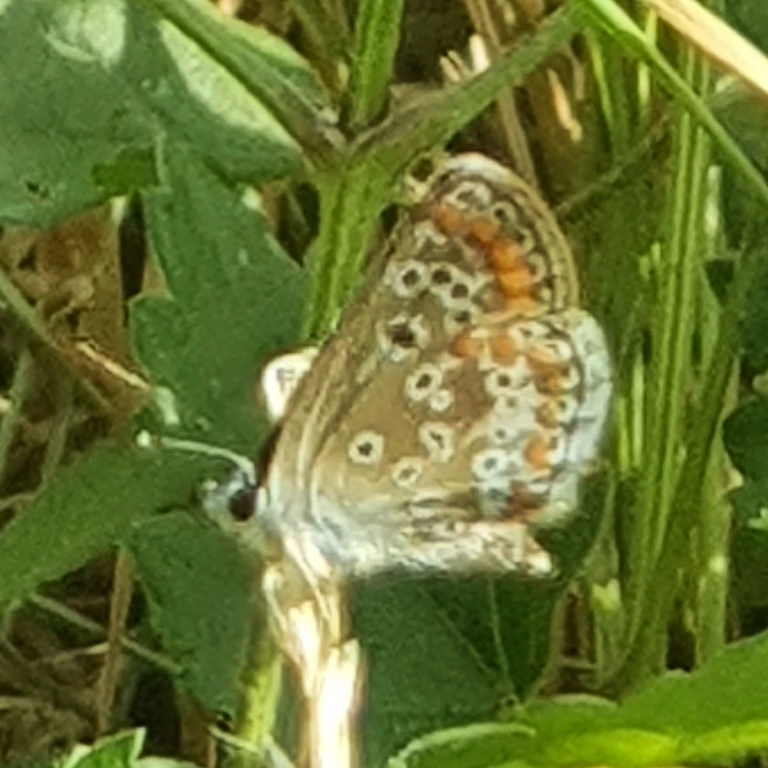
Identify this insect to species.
Aricia agestis/artaxerxes
